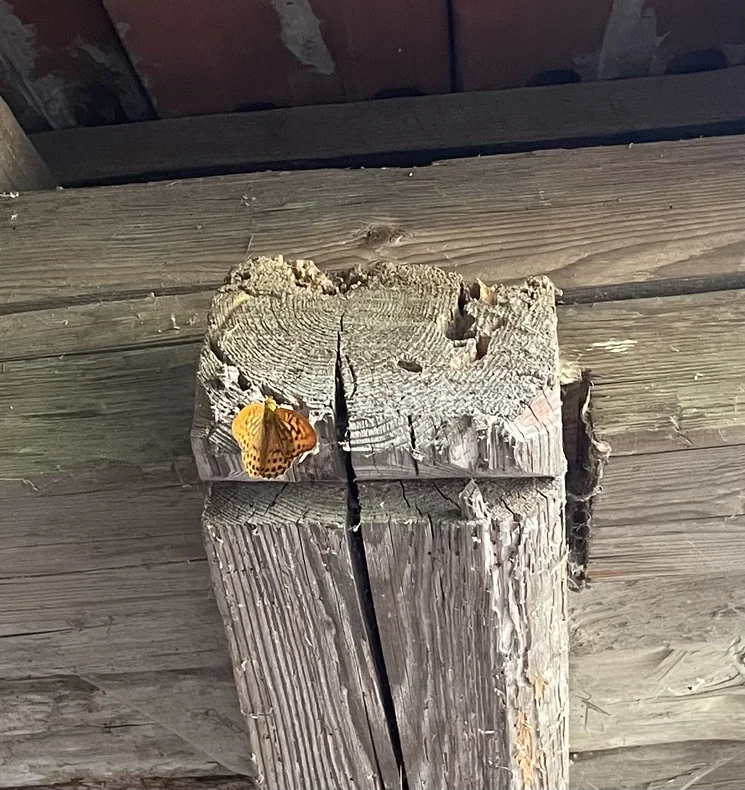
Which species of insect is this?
Argynnis paphia
